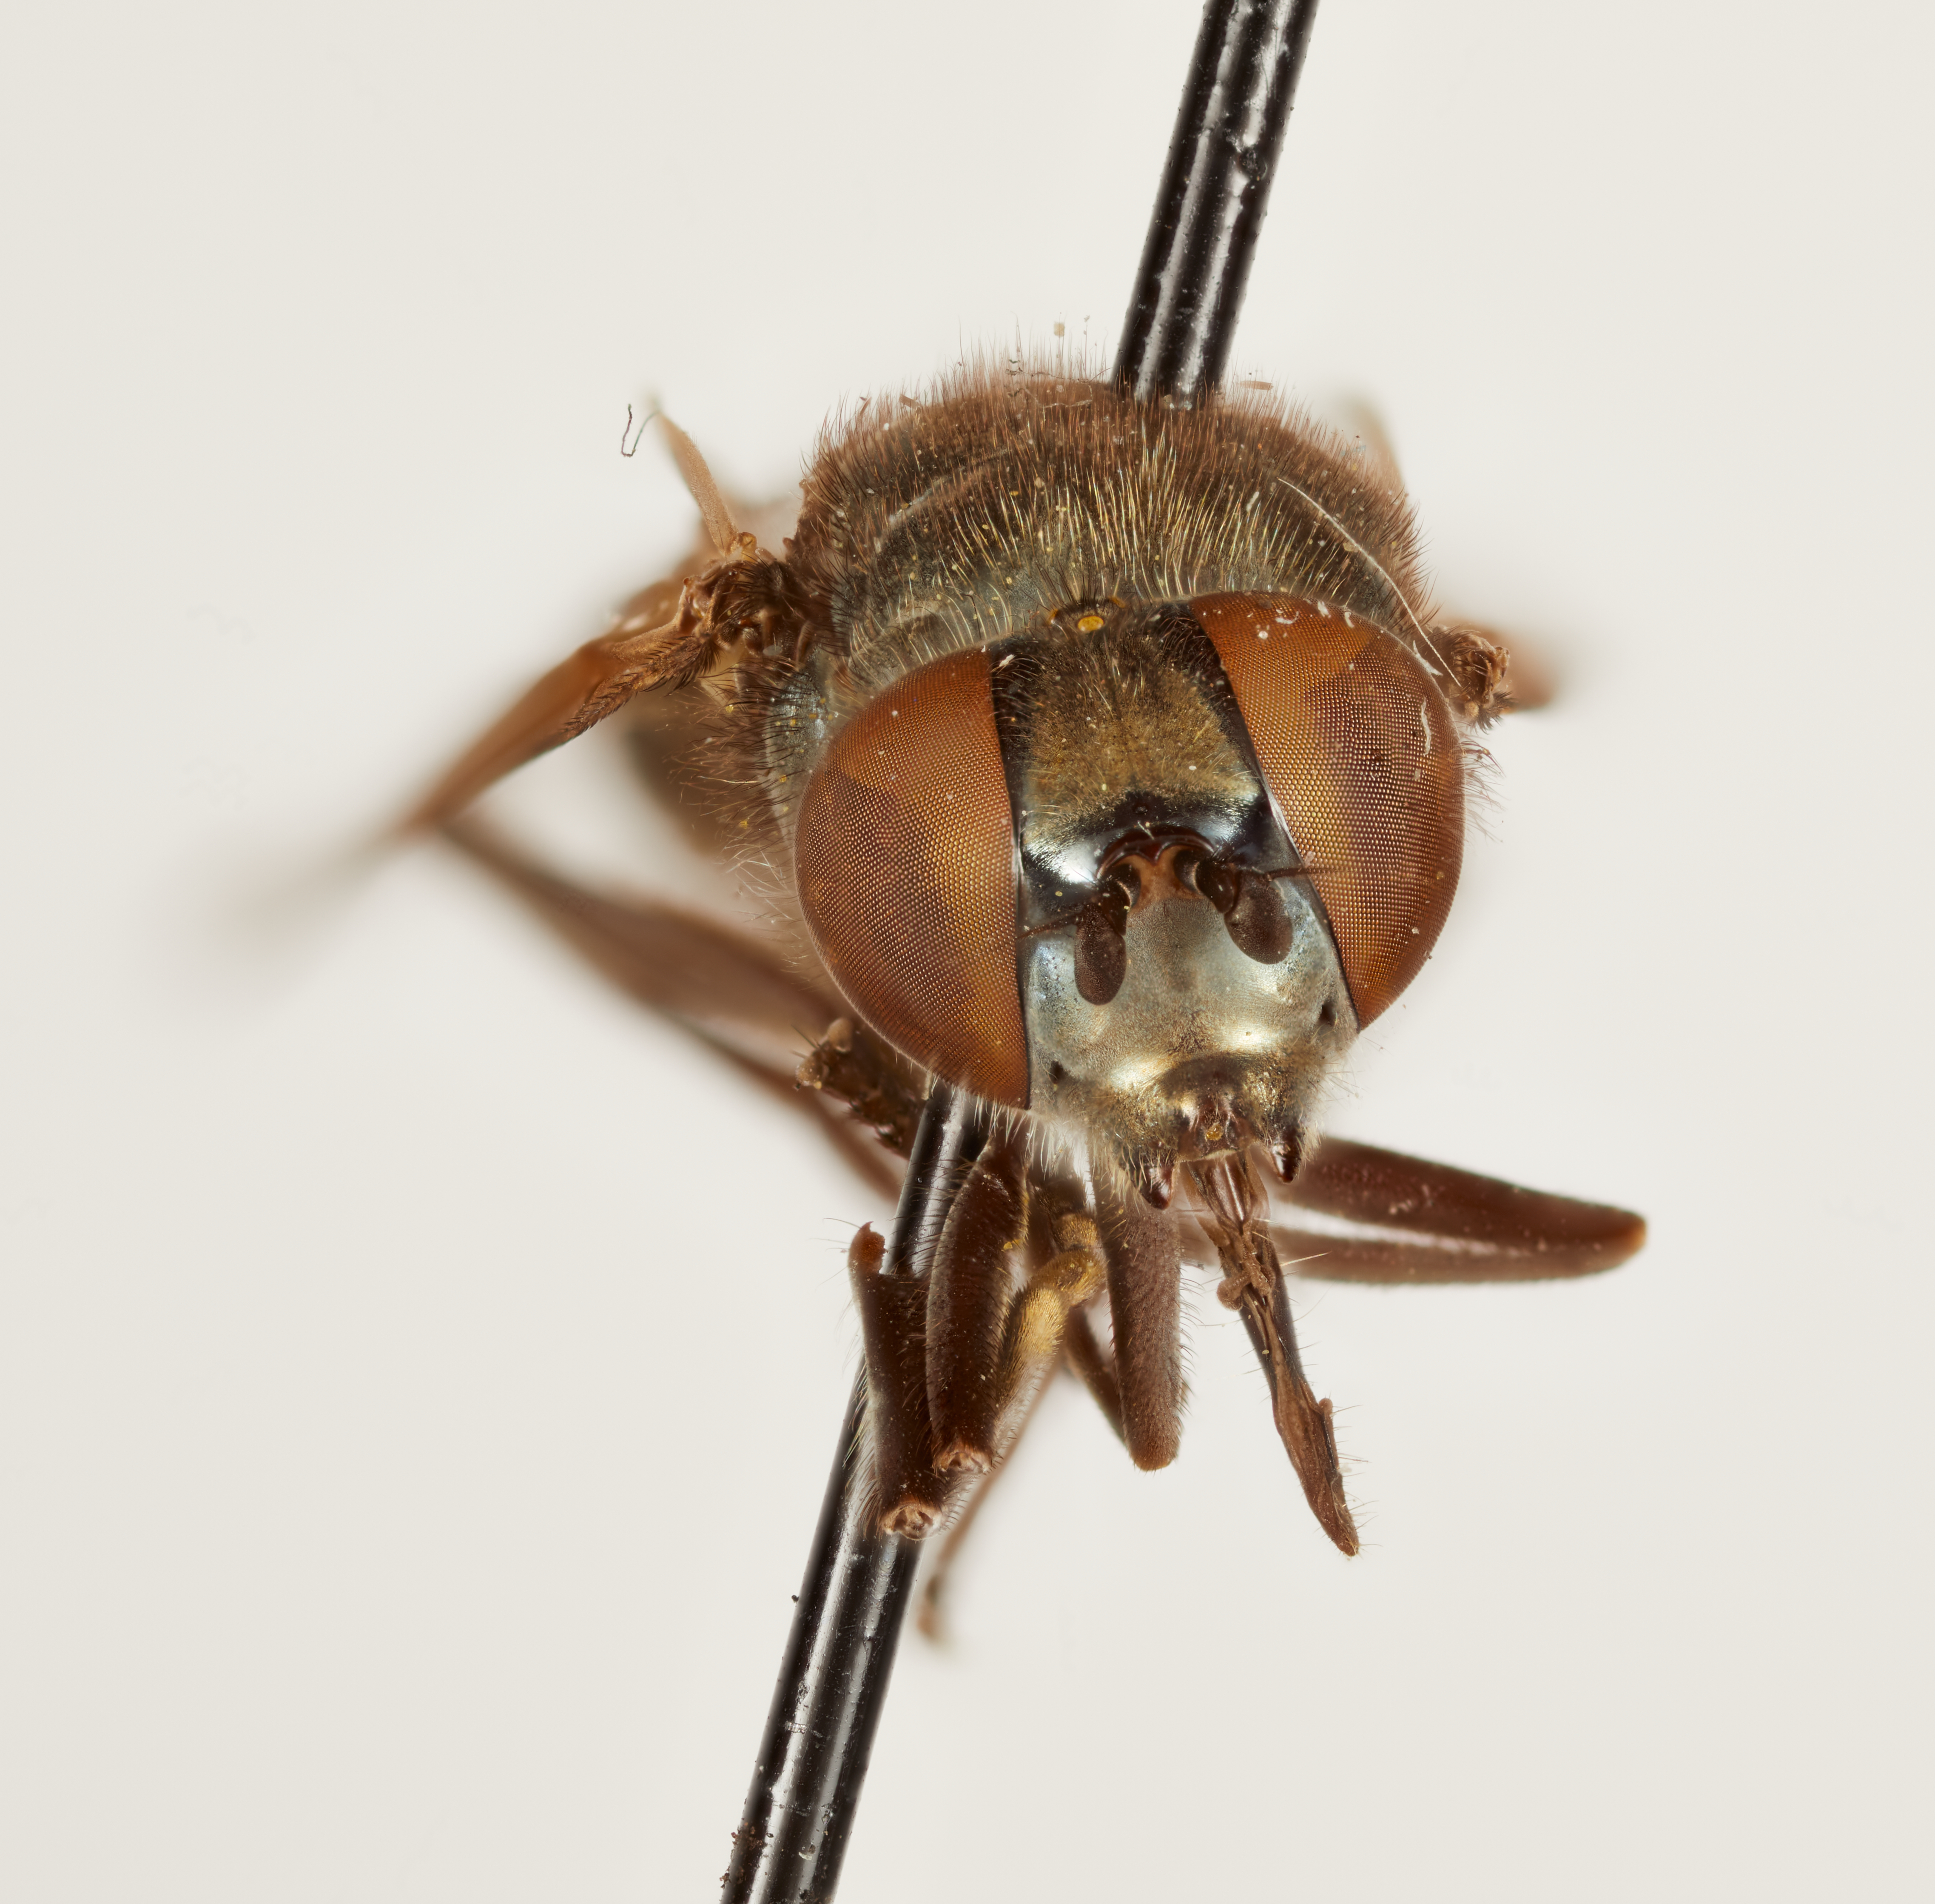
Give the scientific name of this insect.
Chrysogaster alaskensis
